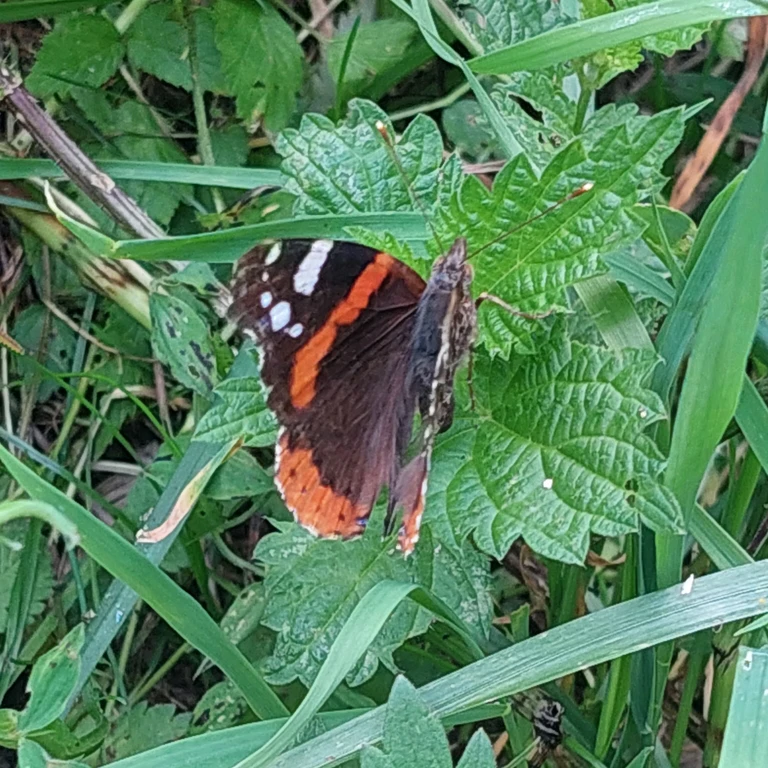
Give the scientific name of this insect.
Vanessa atalanta
